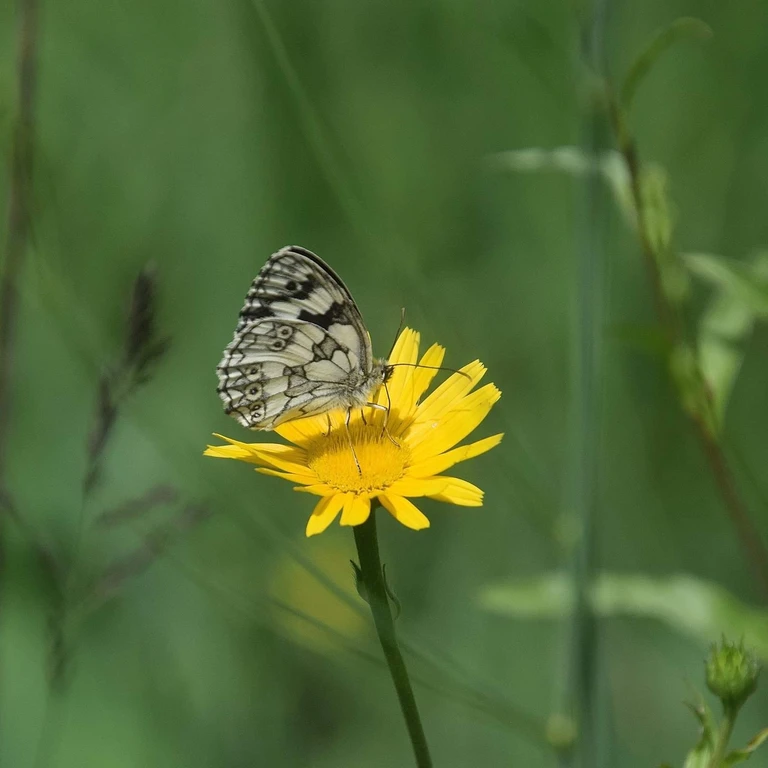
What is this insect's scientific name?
Melanargia galathea
